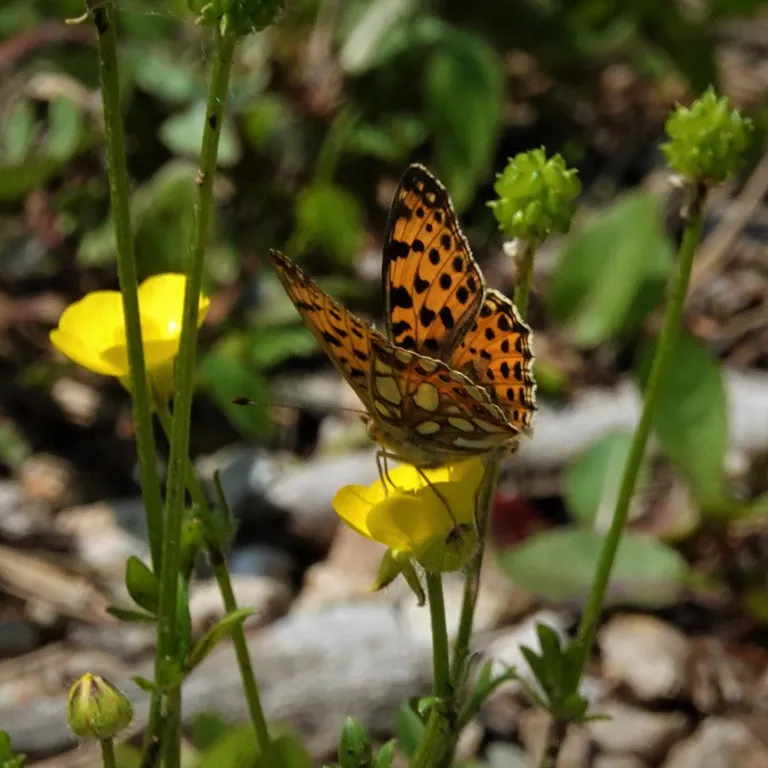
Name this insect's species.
Issoria lathonia
